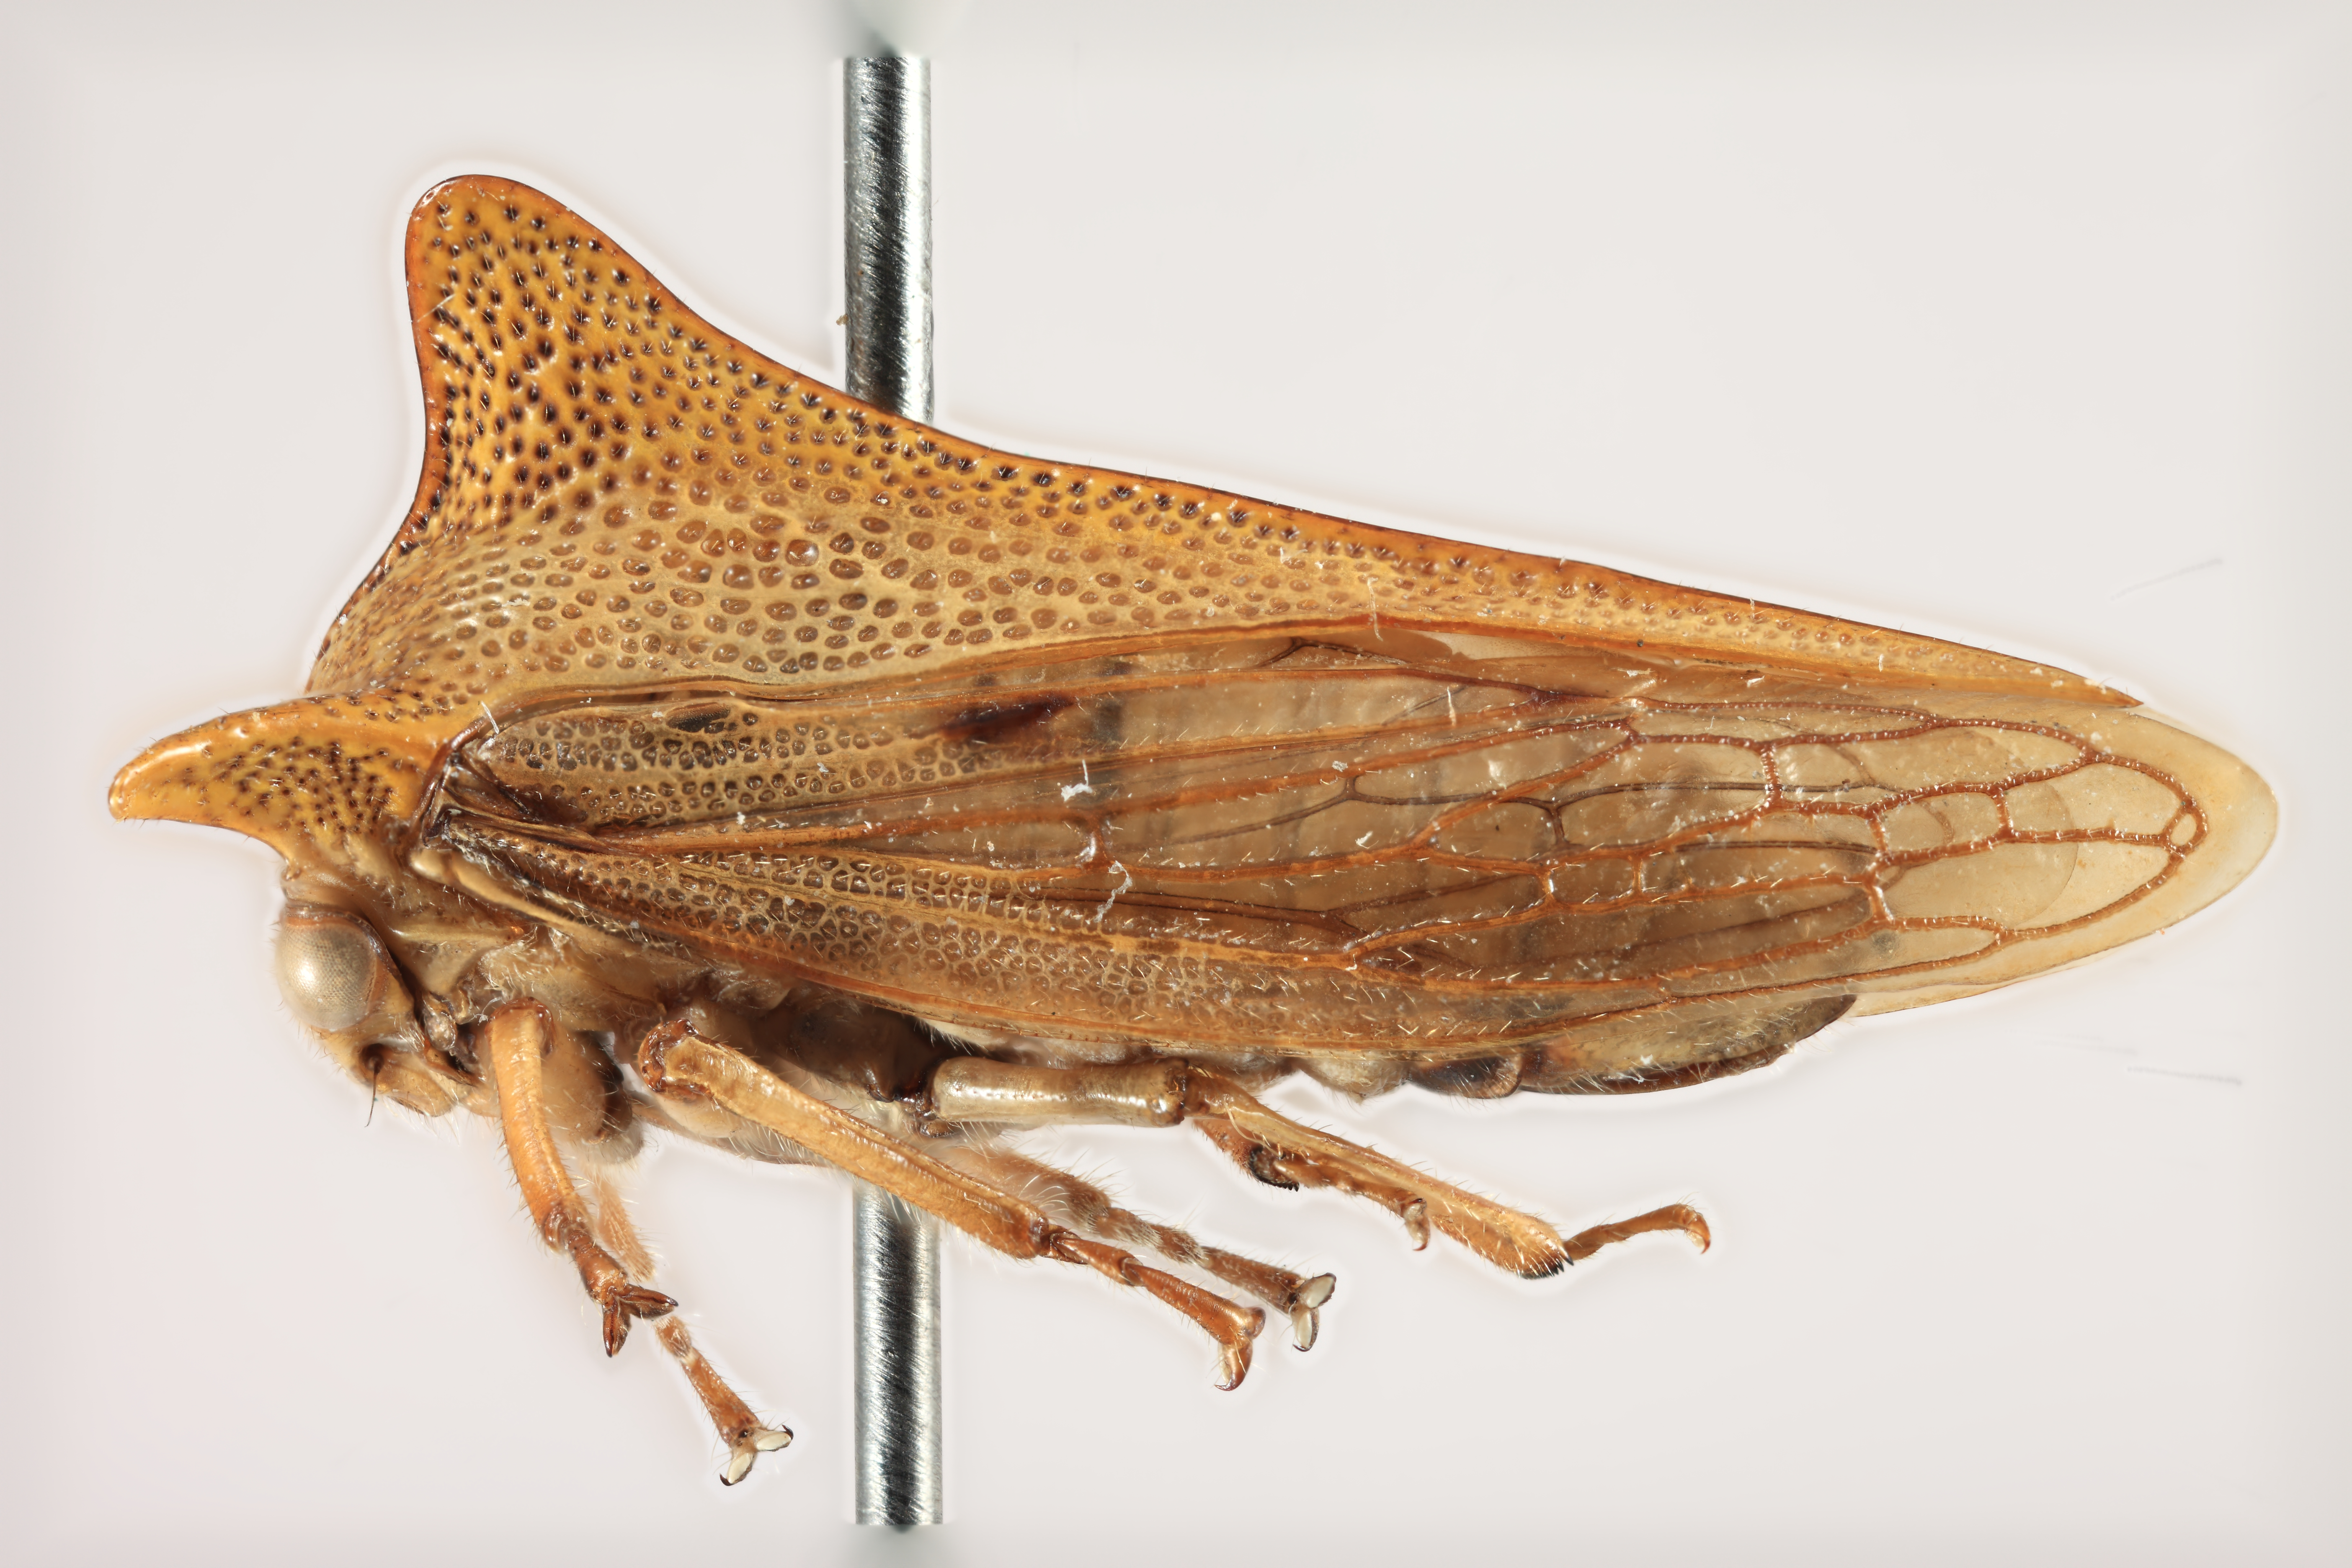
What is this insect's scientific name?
Alchisme bordoni
